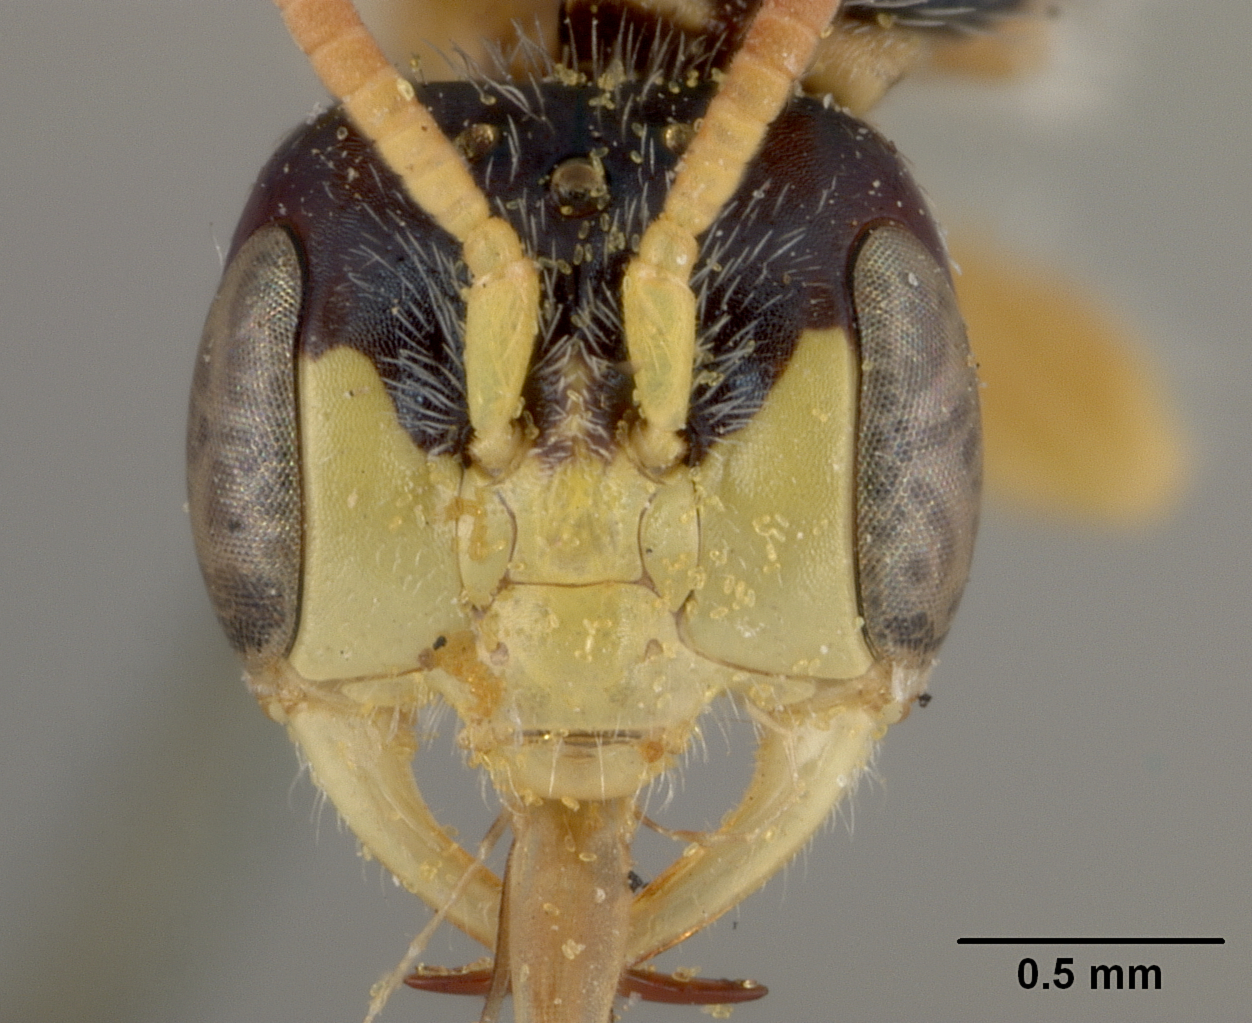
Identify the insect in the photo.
Perdita pulchrior
